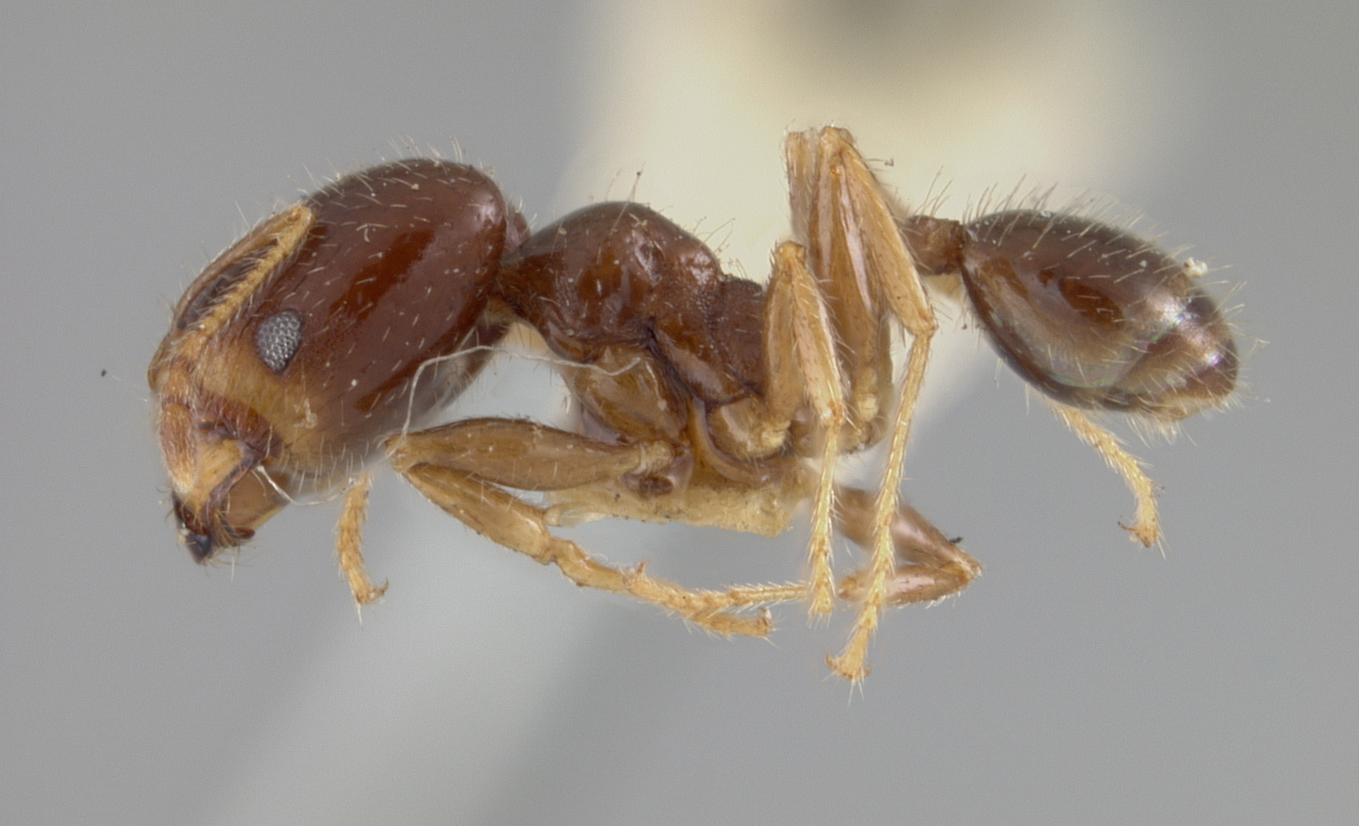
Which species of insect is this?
Pheidole carbonaria
